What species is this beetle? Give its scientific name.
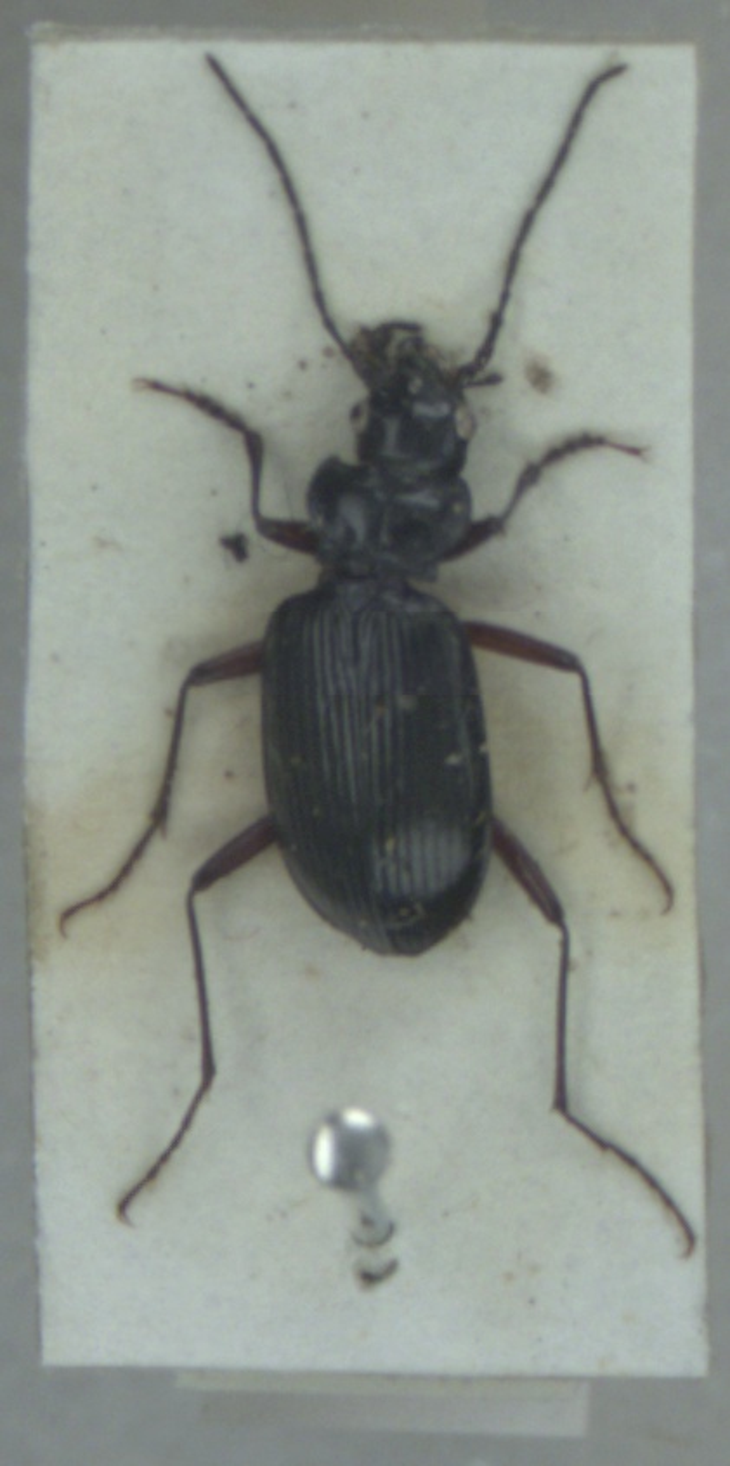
Nebria rufescens
